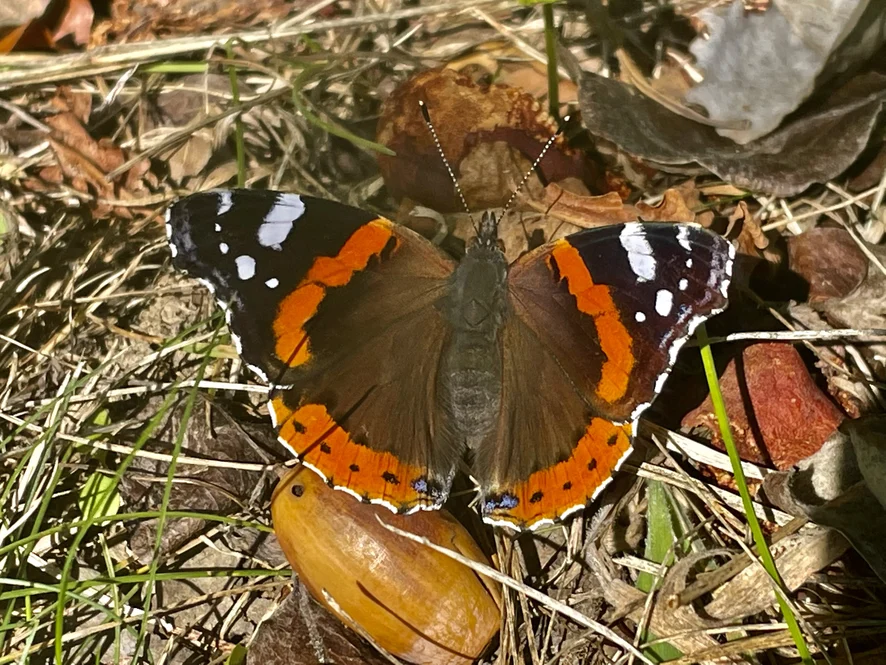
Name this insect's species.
Vanessa atalanta
